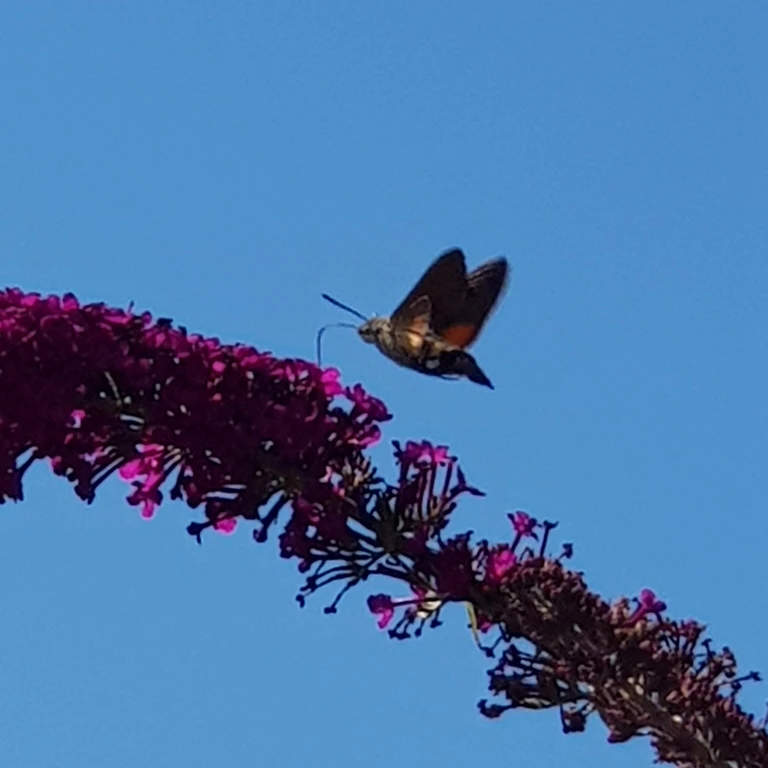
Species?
Macroglossum stellatarum
